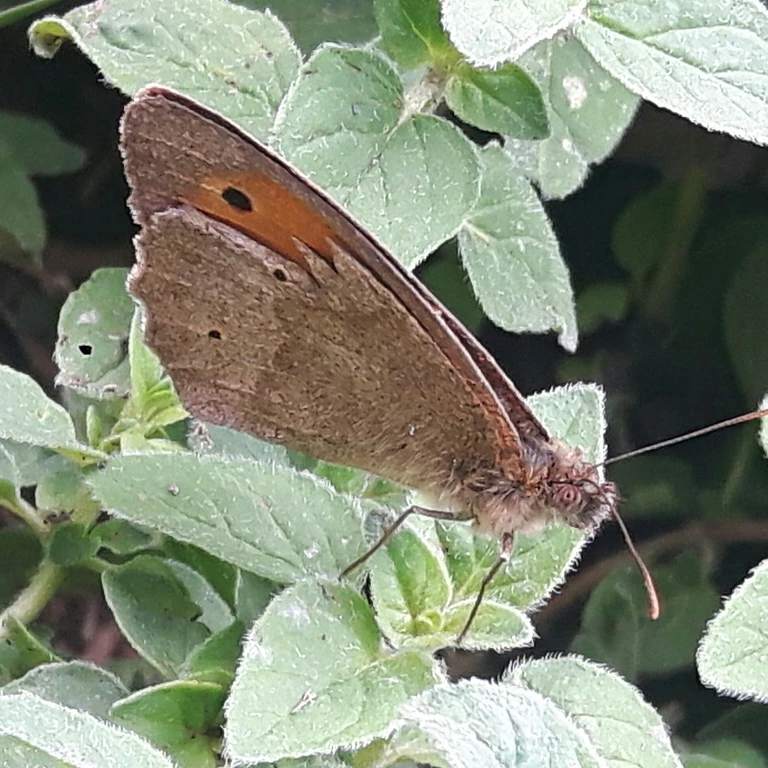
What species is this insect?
Maniola jurtina
